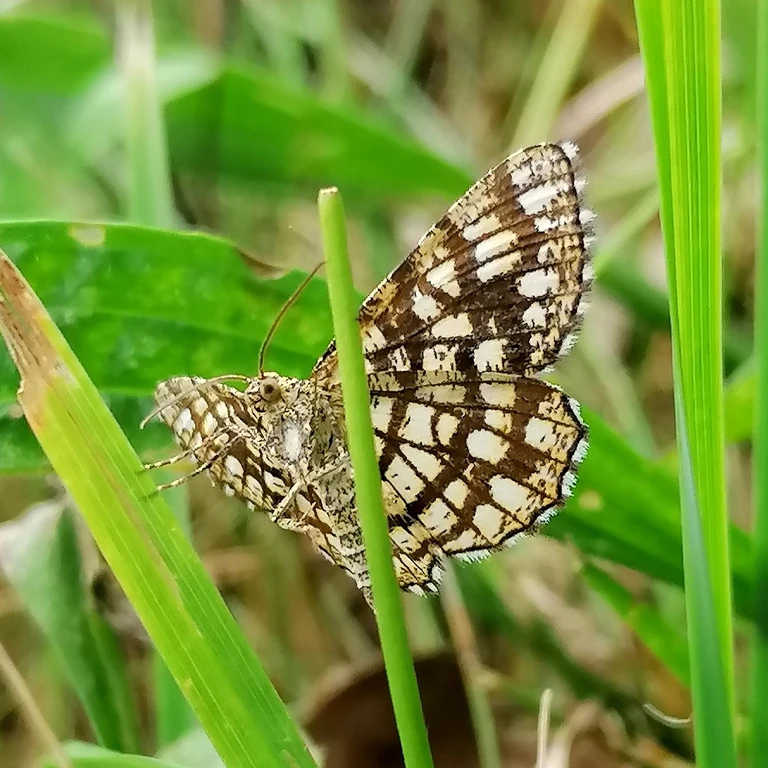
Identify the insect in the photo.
Chiasmia clathrata
